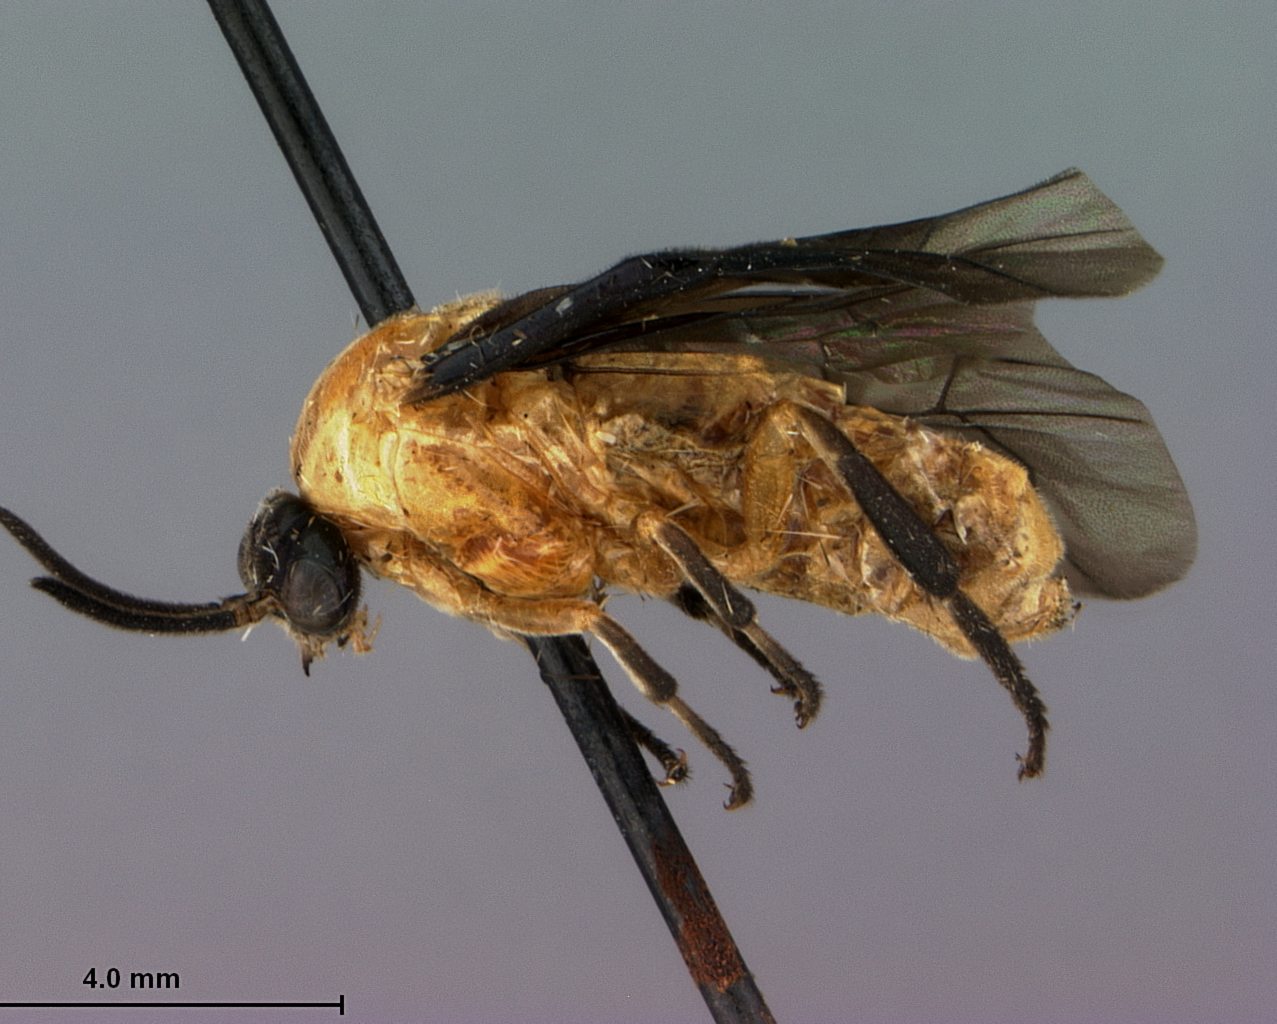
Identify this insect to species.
Sericoceros vumirus
